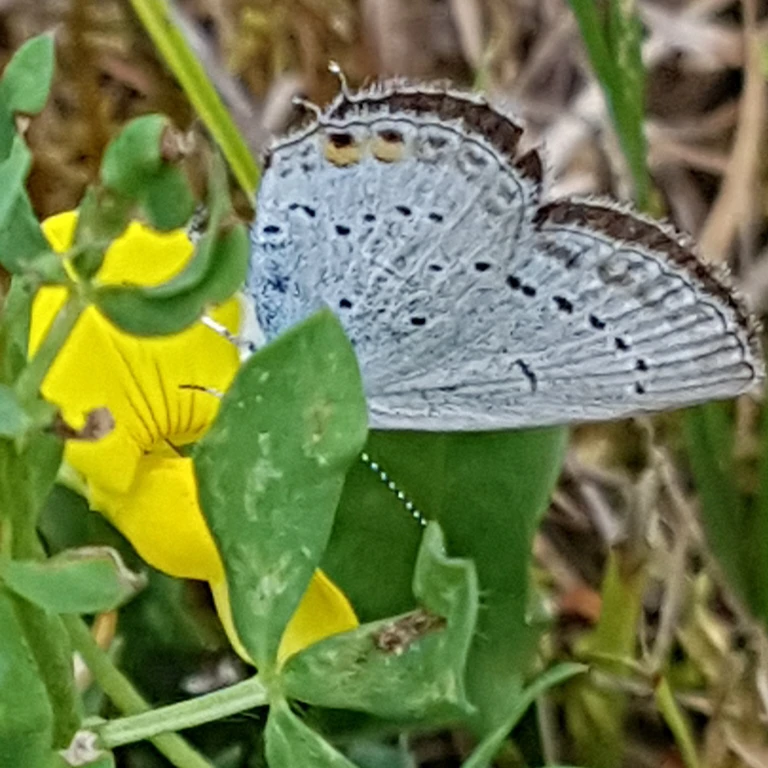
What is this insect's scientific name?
Cupido argiades (also Elkalyce argiades)
